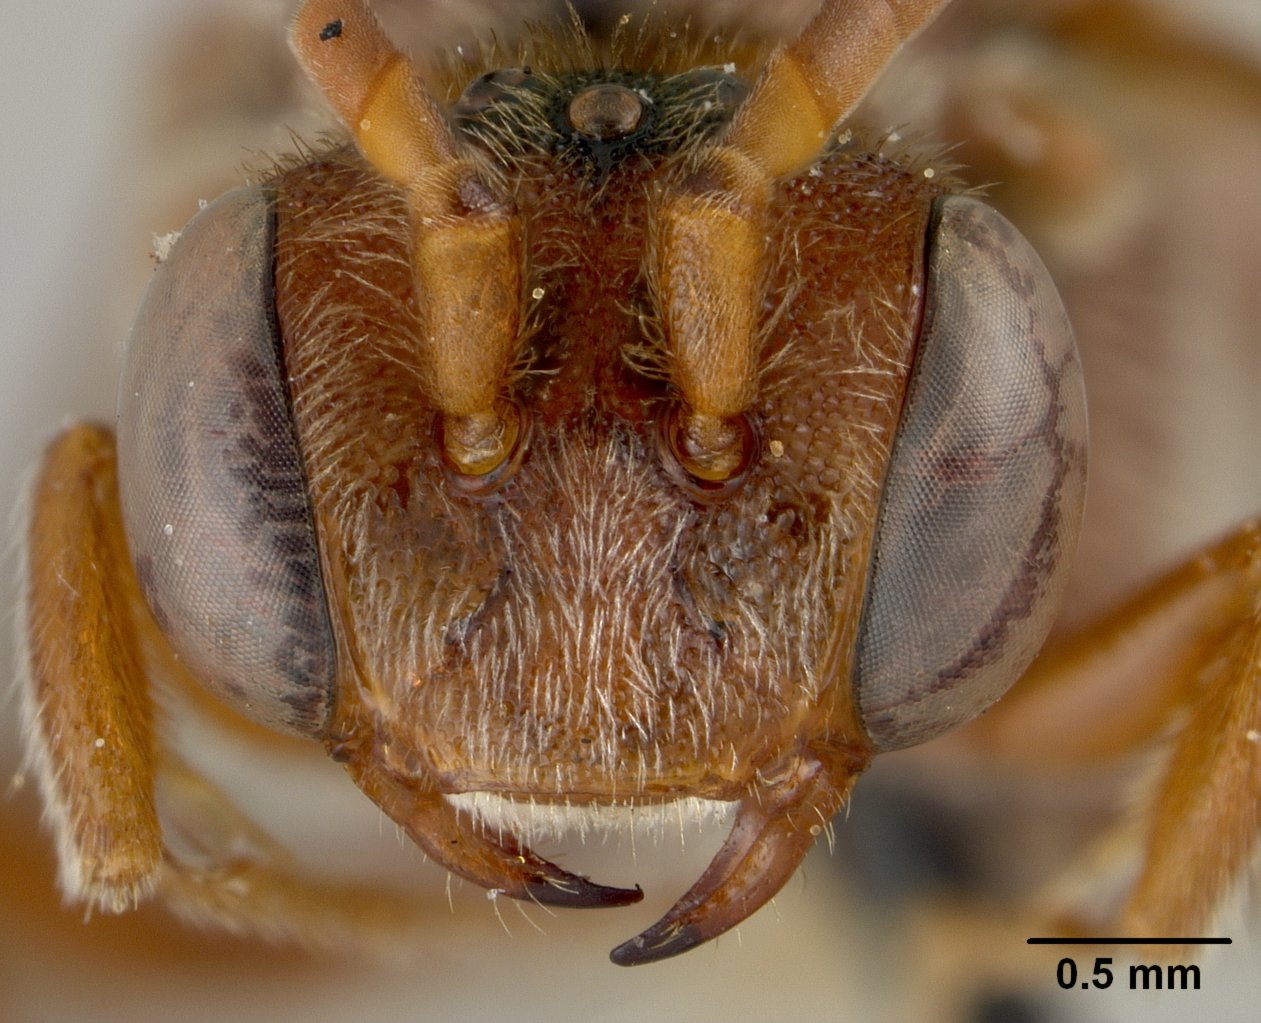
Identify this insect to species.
Nomada seneciophila
